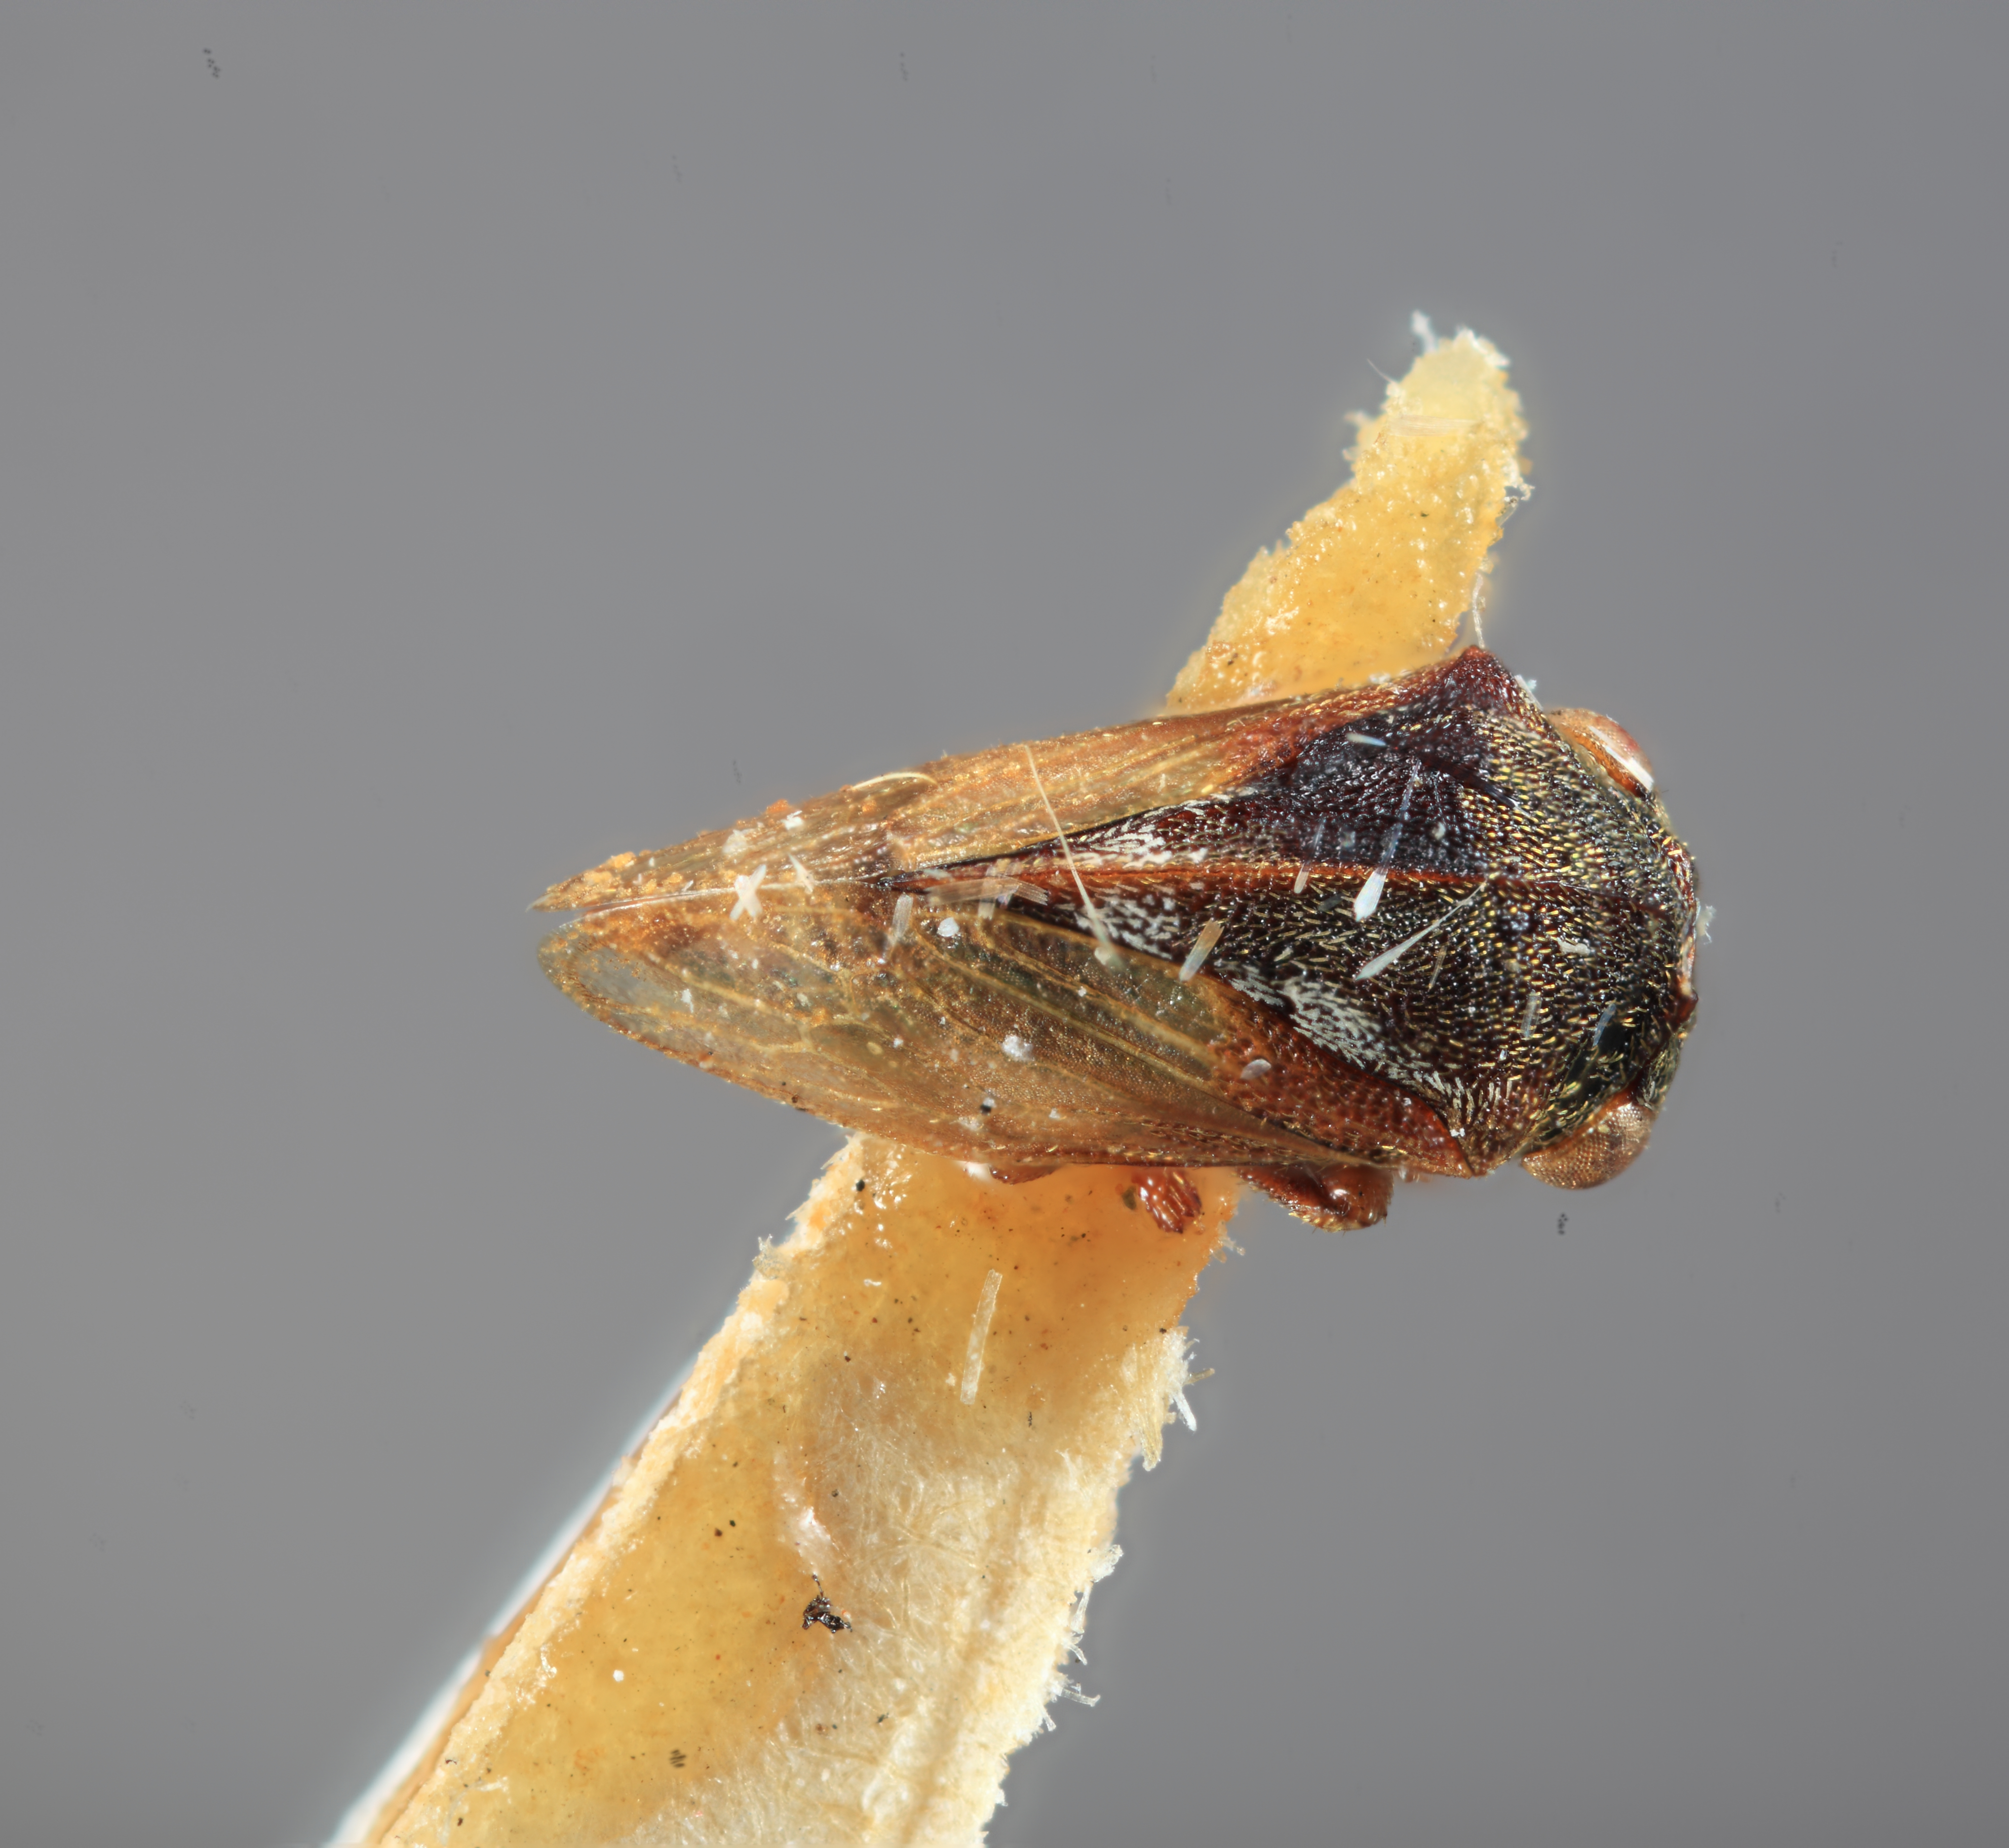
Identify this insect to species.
Gargara gracila
